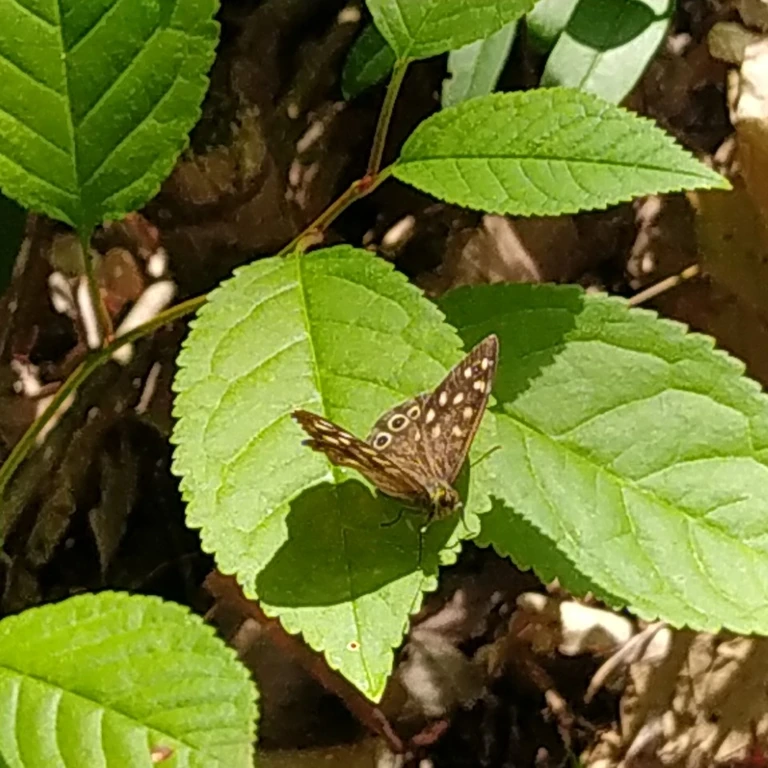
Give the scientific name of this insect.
Pararge aegeria
